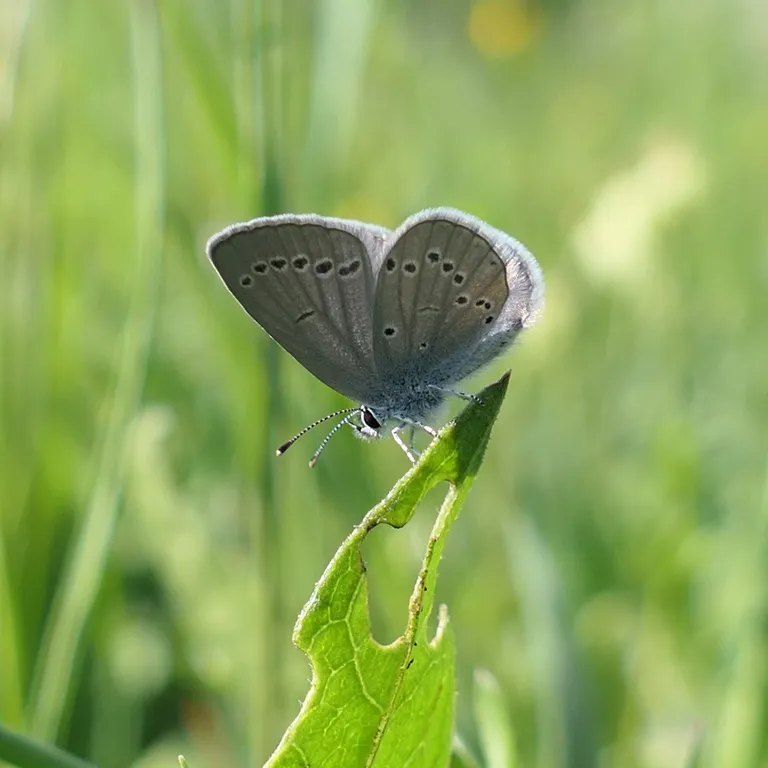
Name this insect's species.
Cupido minimus
